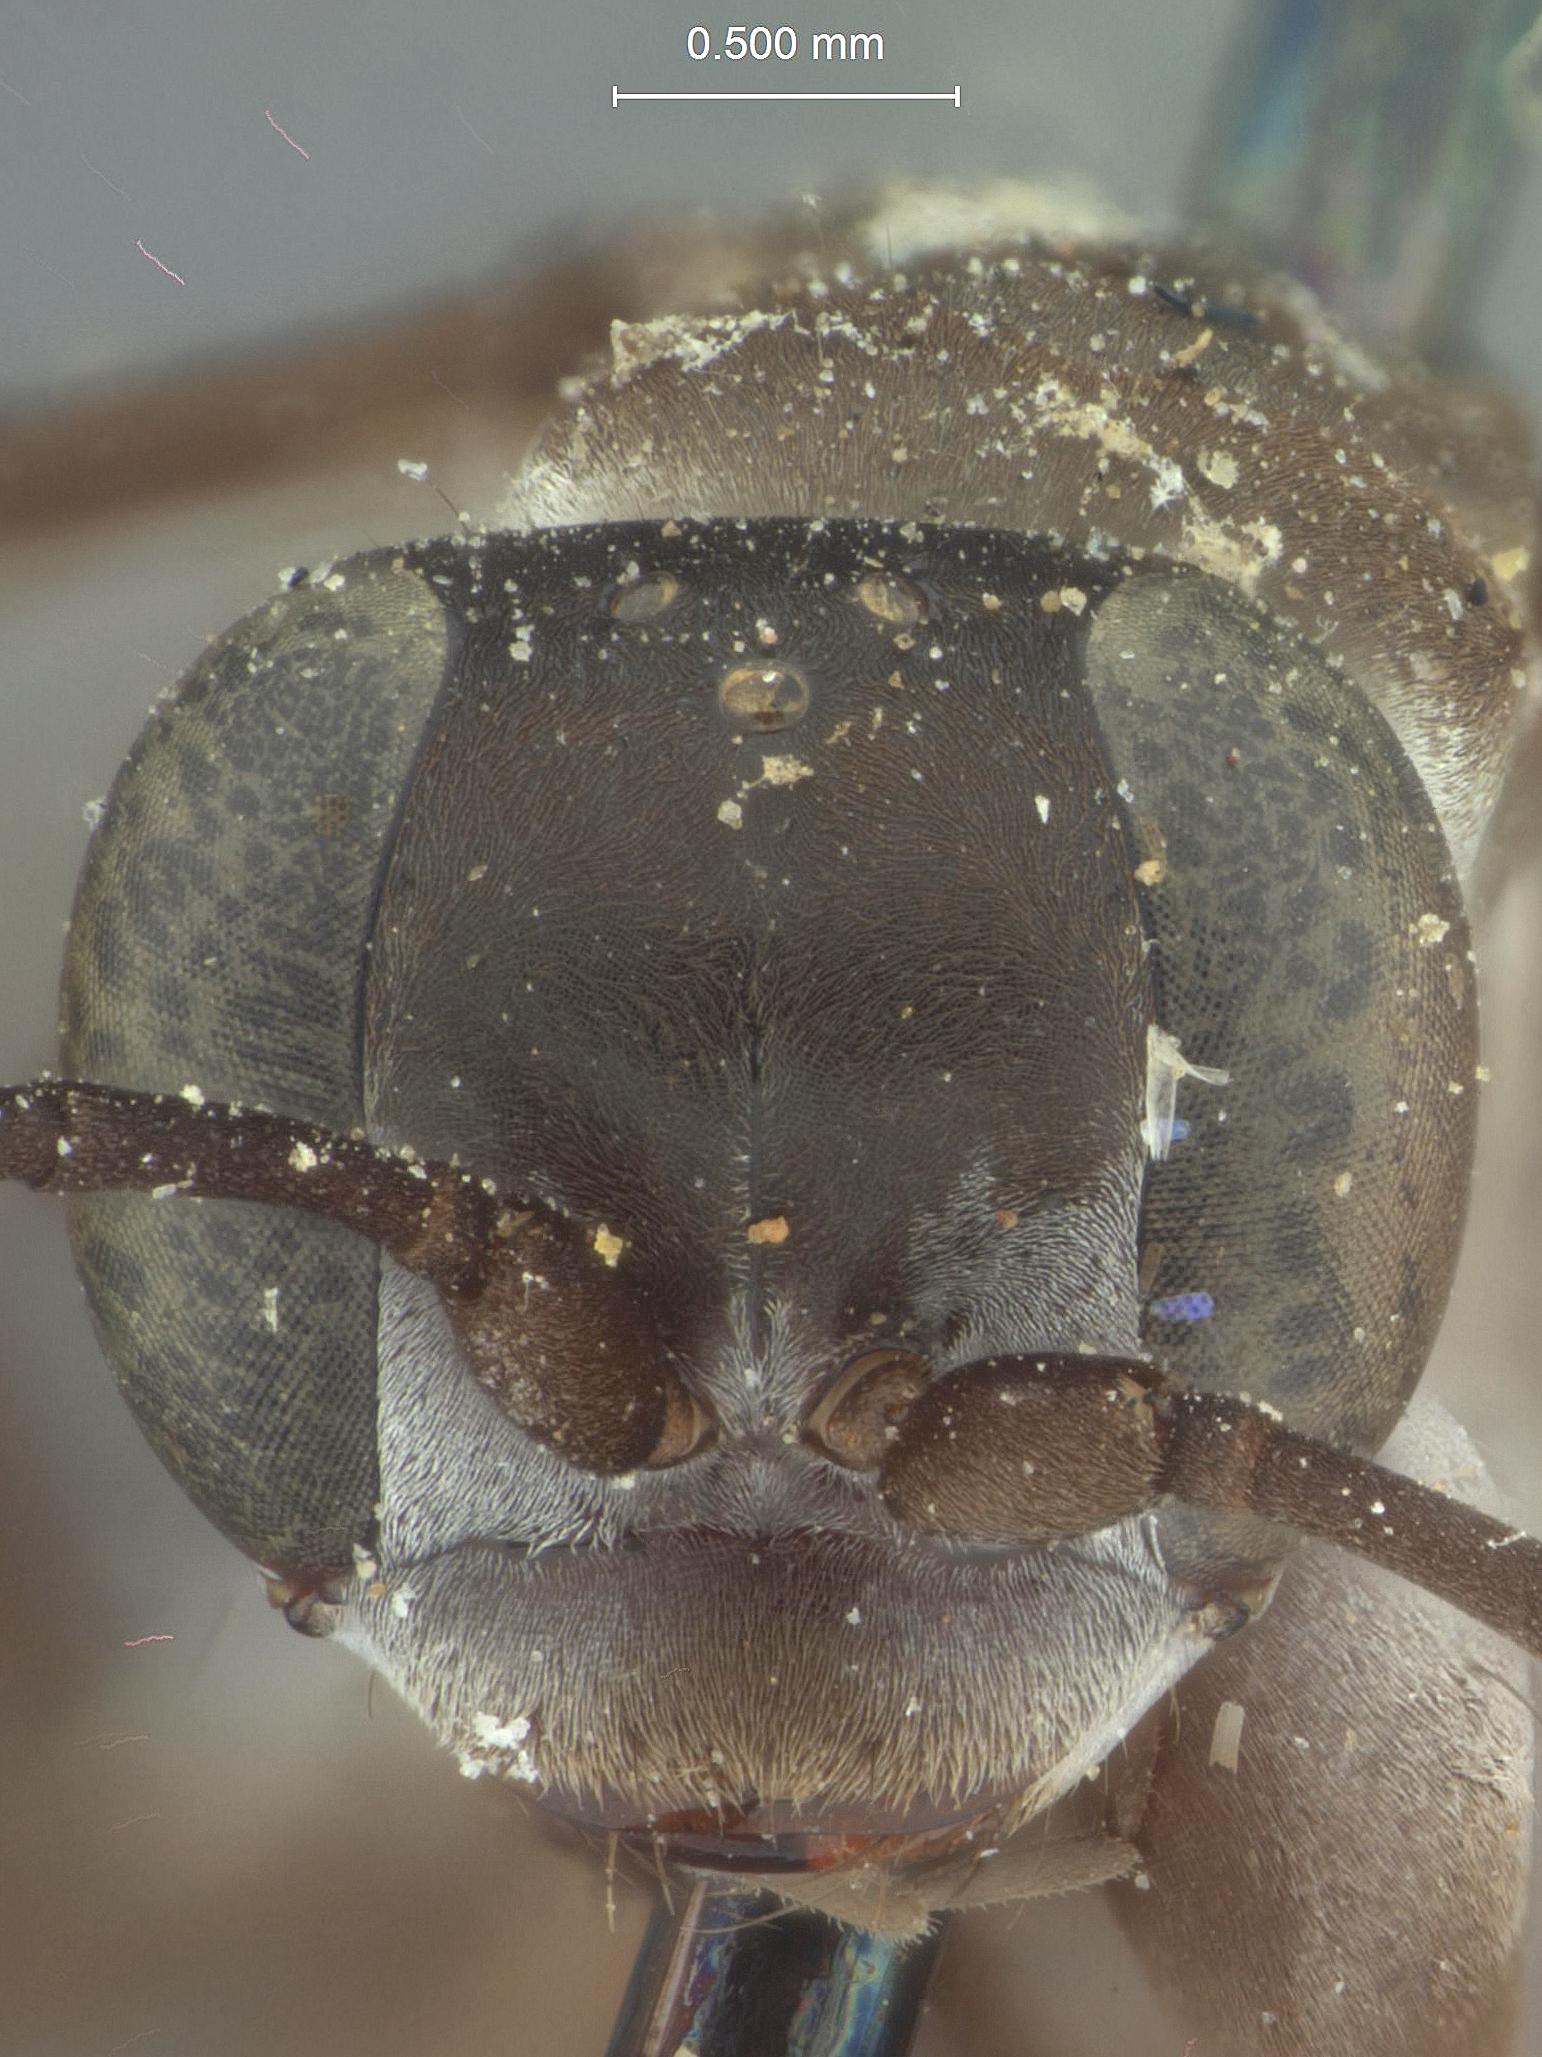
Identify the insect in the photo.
Evagetes rarus
